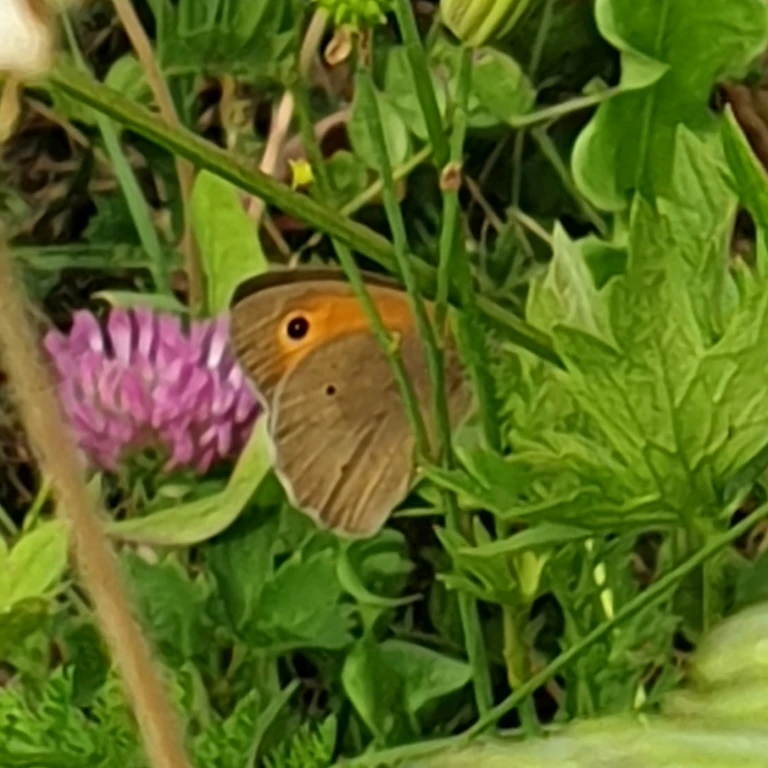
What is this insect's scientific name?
Maniola jurtina
